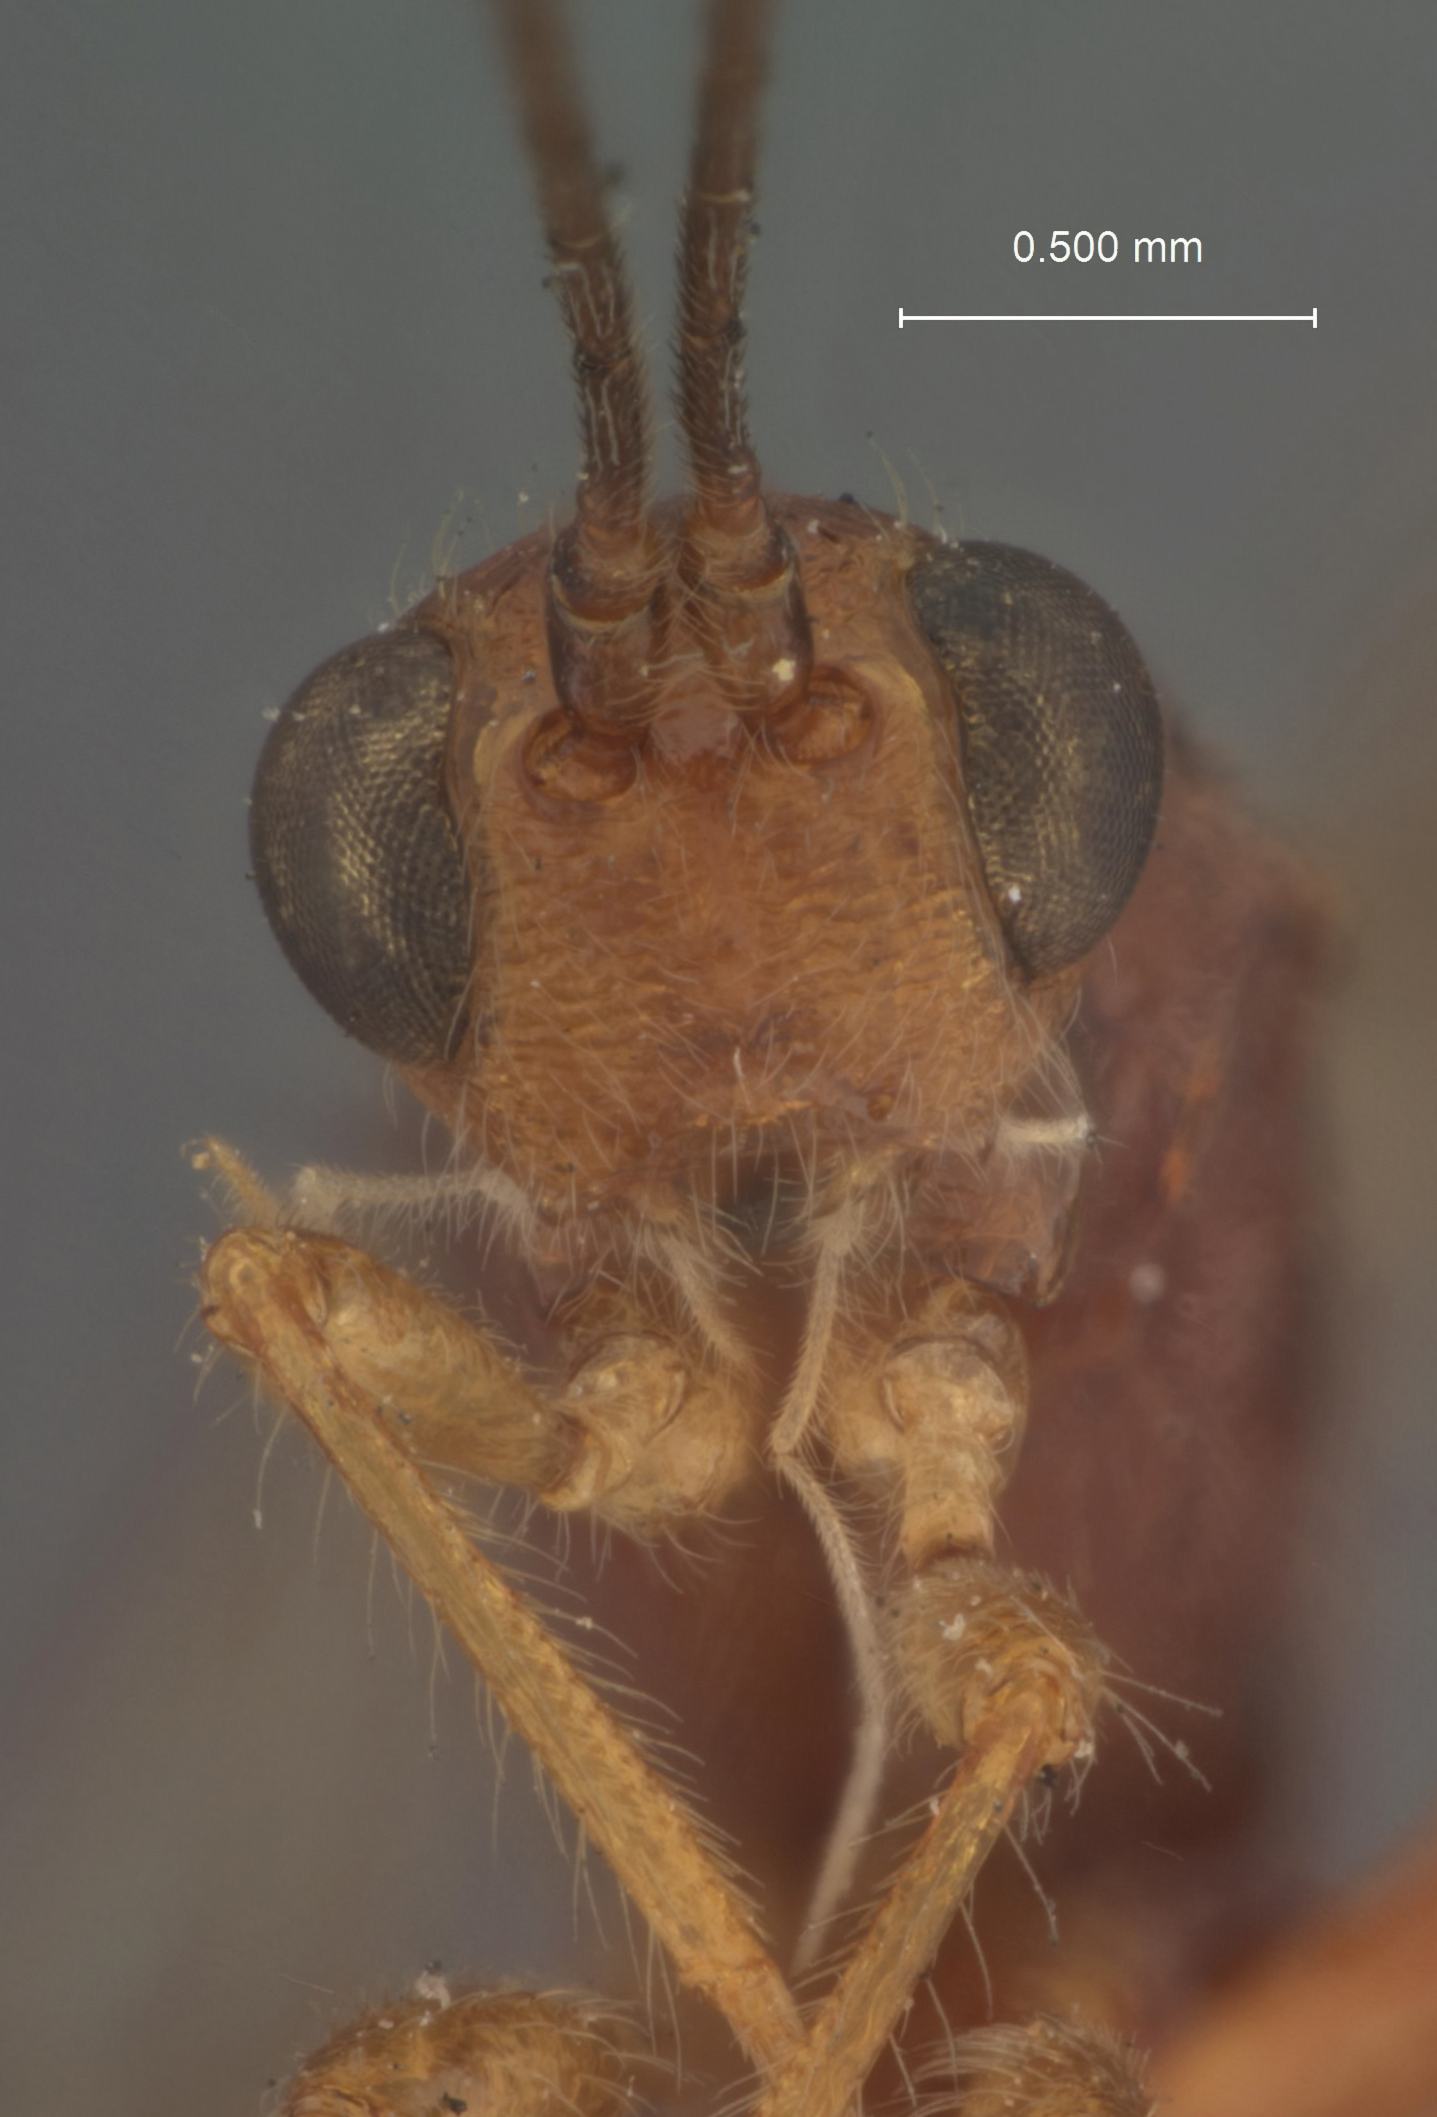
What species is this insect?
Spathius pelides
